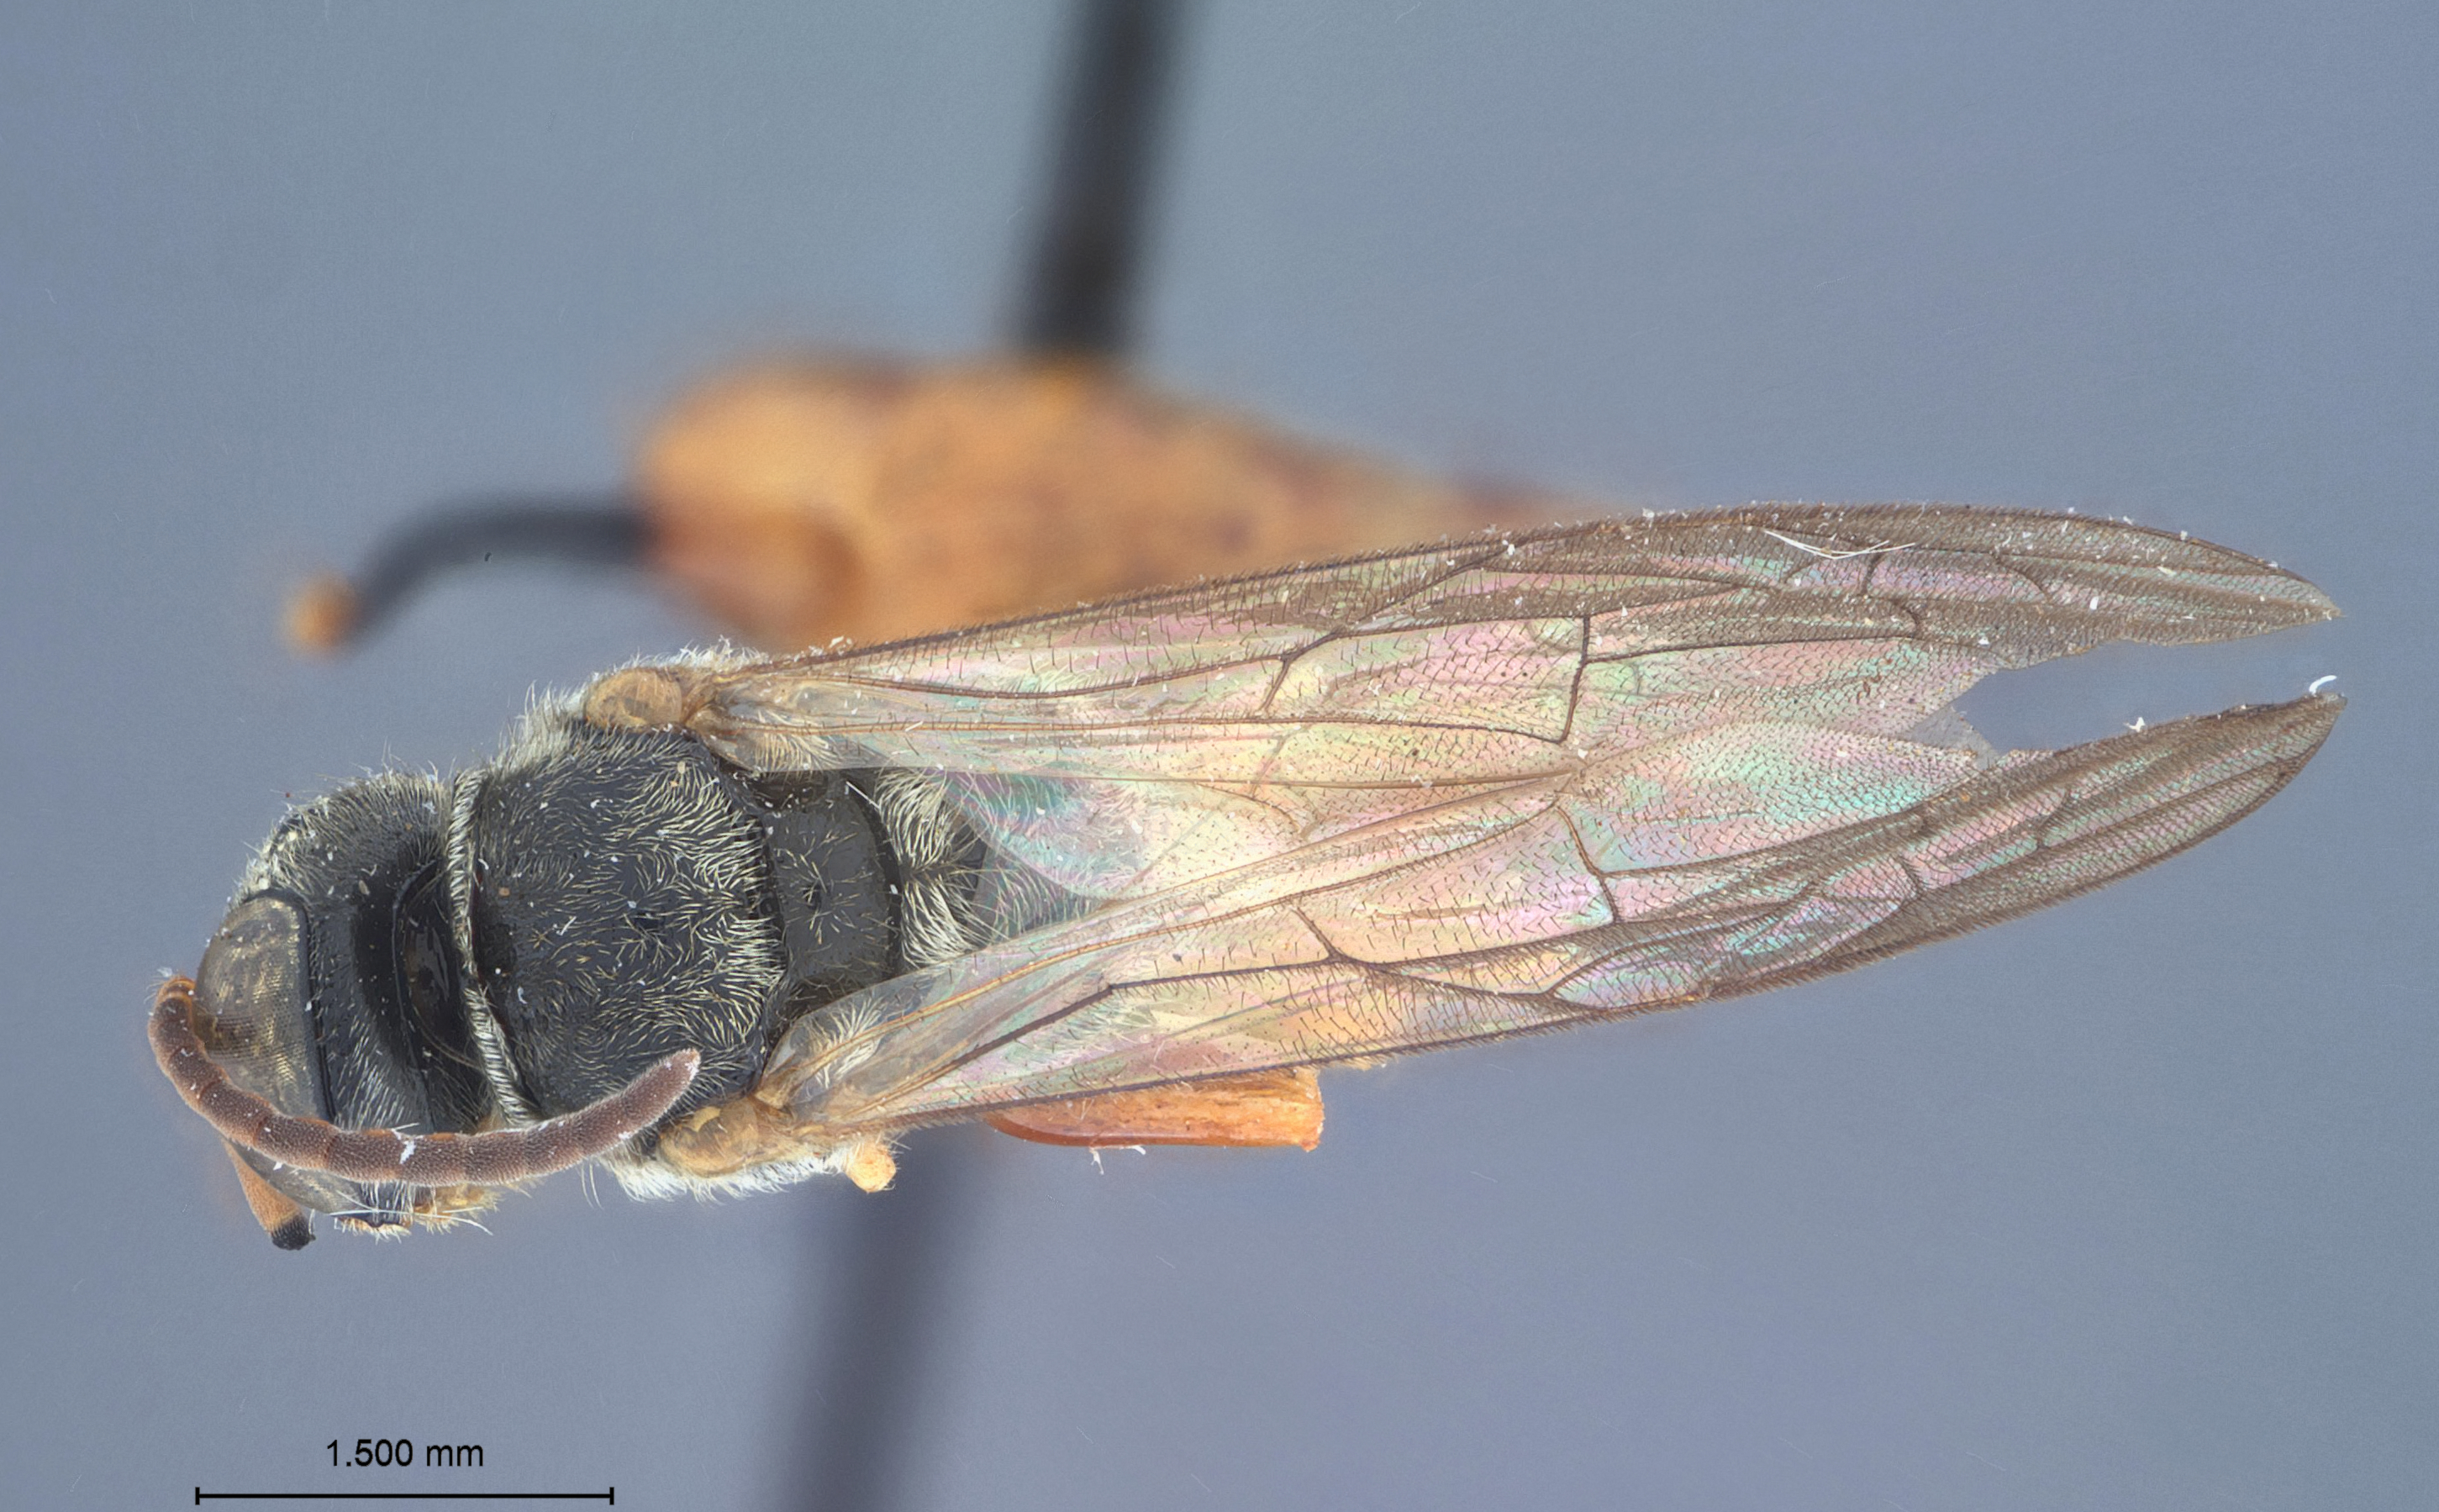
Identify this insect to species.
Psenulus erraticus
